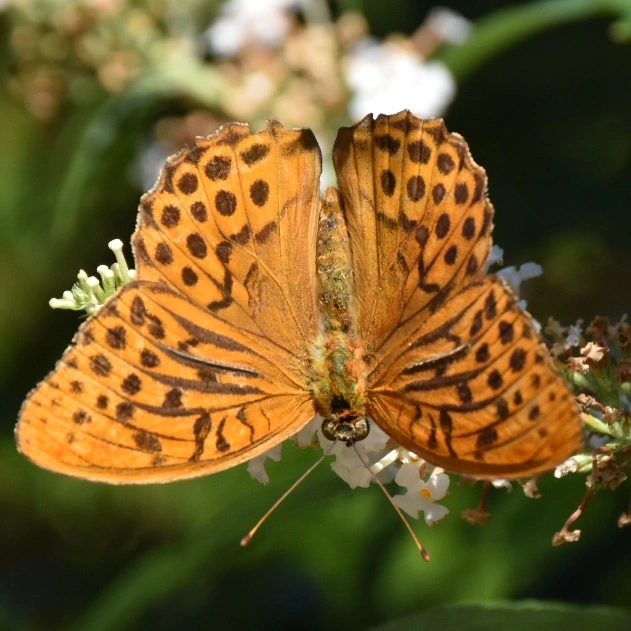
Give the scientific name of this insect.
Argynnis paphia
